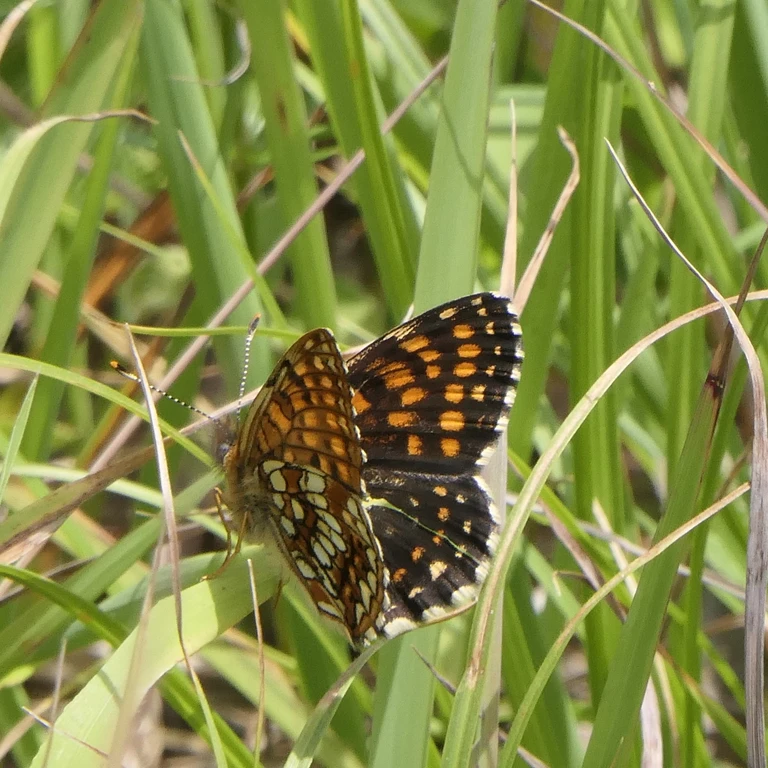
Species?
Melitaea diamina
